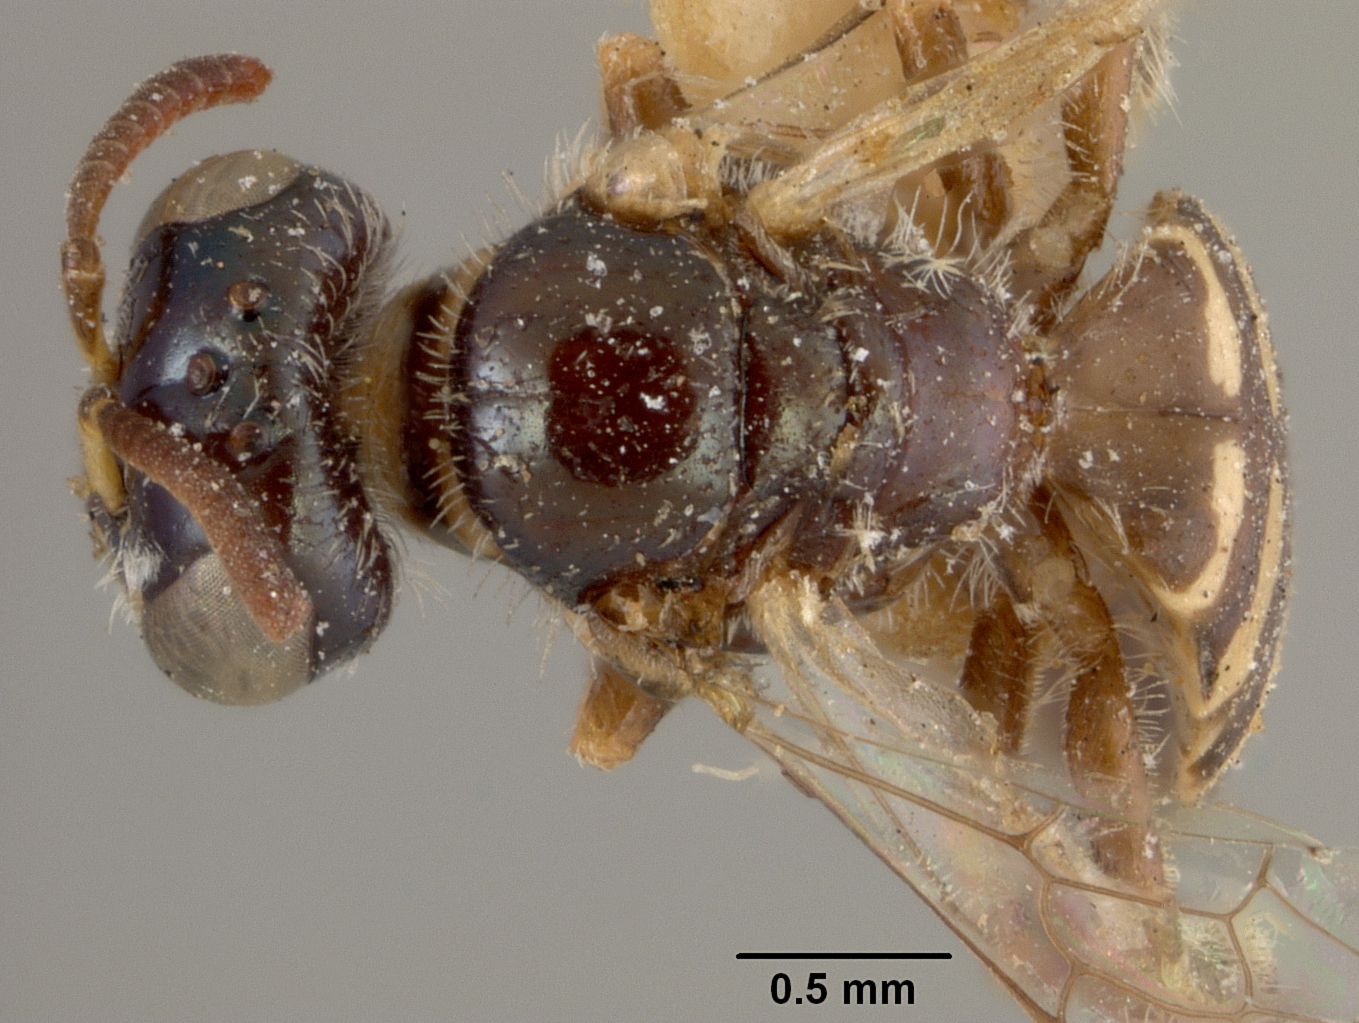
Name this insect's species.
Perdita polita
